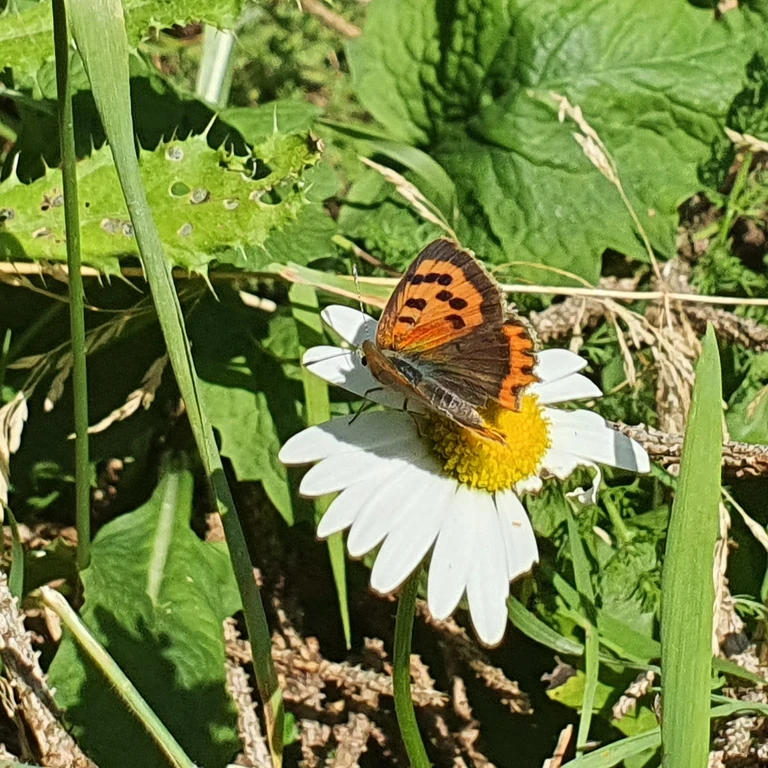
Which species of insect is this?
Lycaena phlaeas
